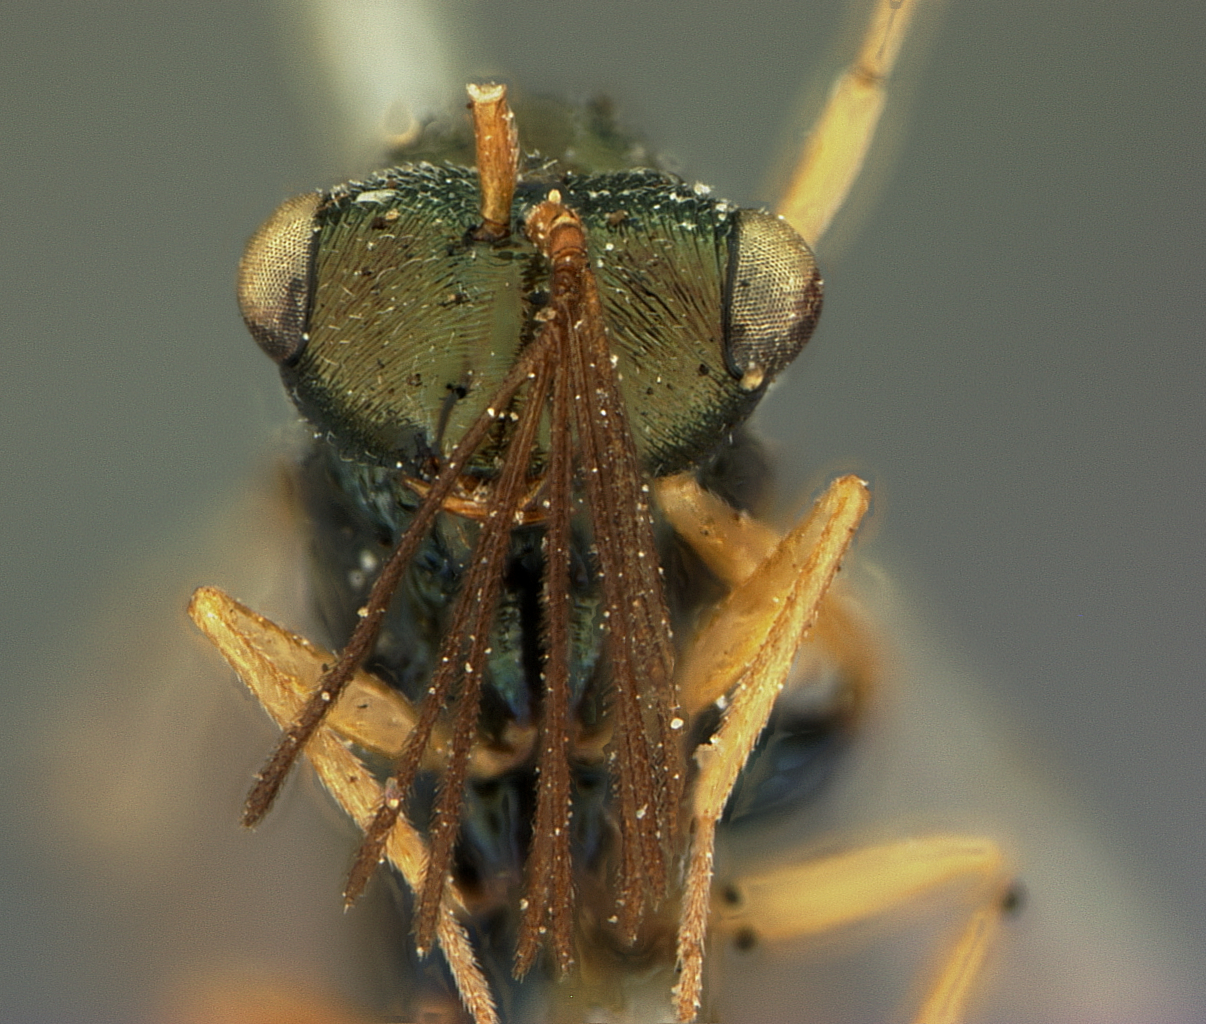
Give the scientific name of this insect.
Kapala terminalis
